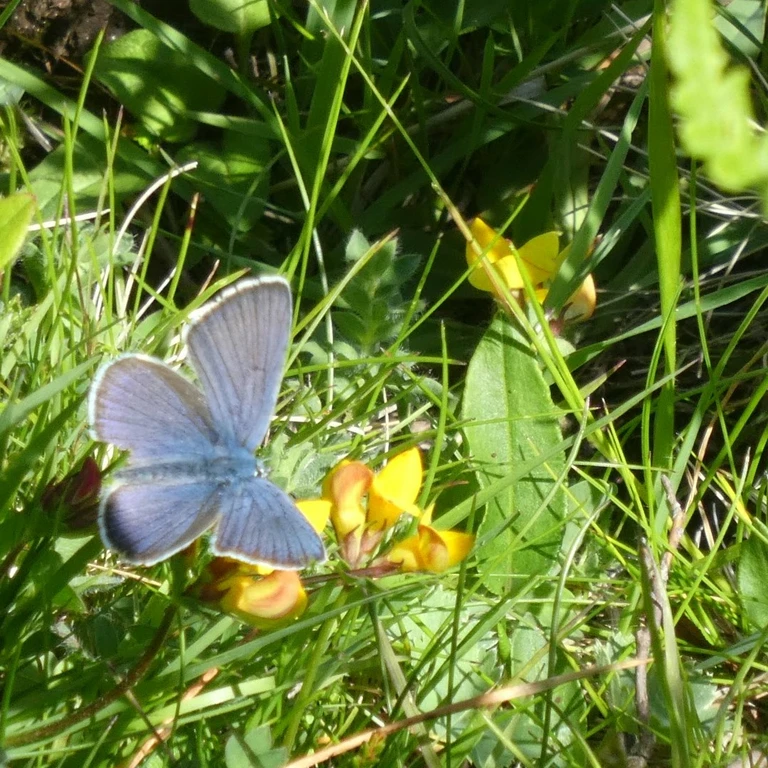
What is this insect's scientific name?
Cyaniris semiargus
